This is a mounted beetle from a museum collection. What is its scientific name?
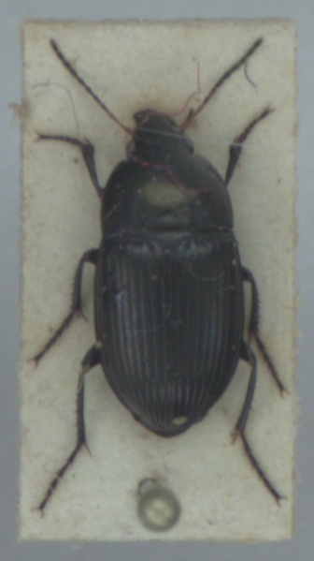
Amara ovata
